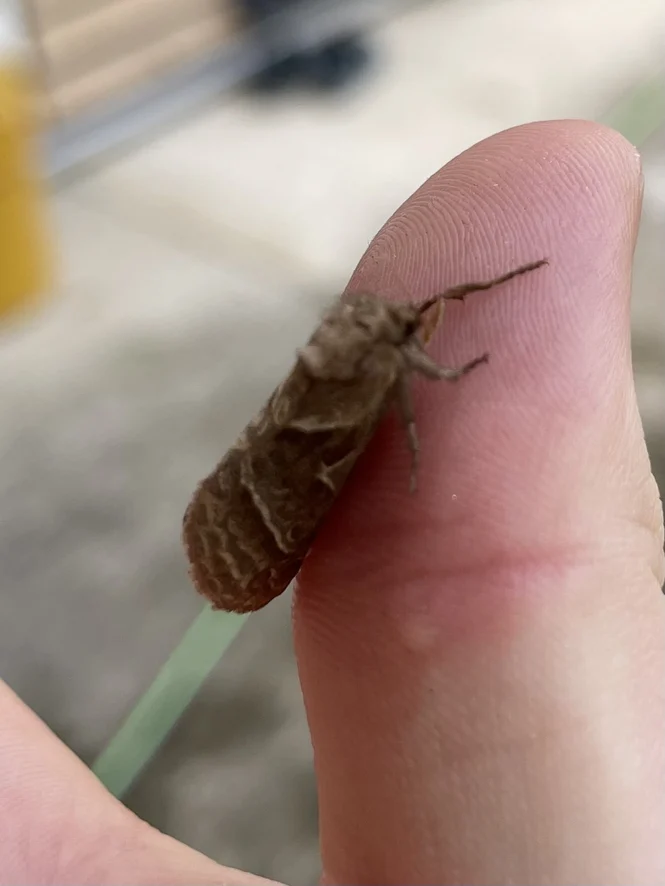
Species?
Triodia sylvina
